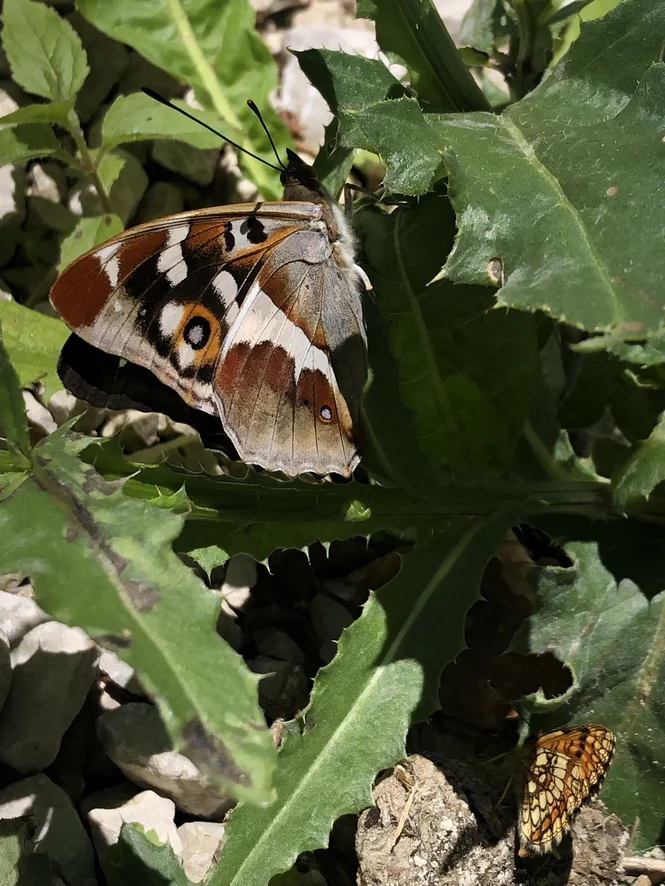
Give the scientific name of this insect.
Apatura iris
